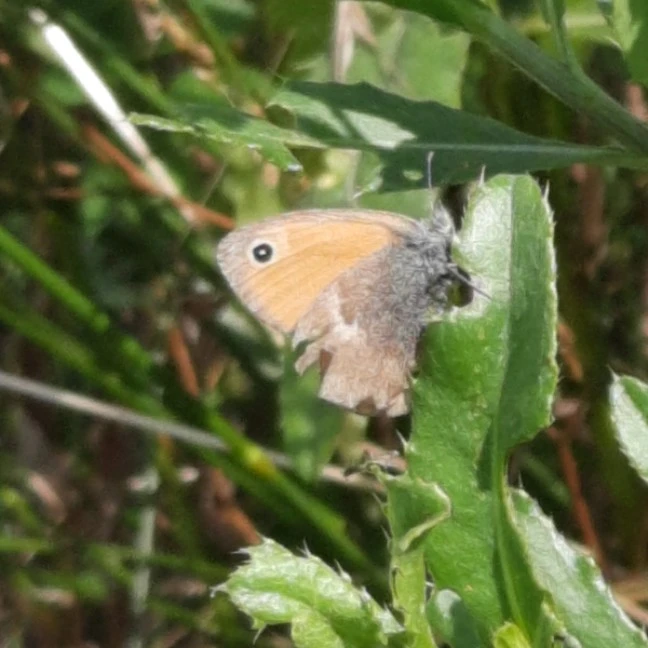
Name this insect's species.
Coenonympha pamphilus
